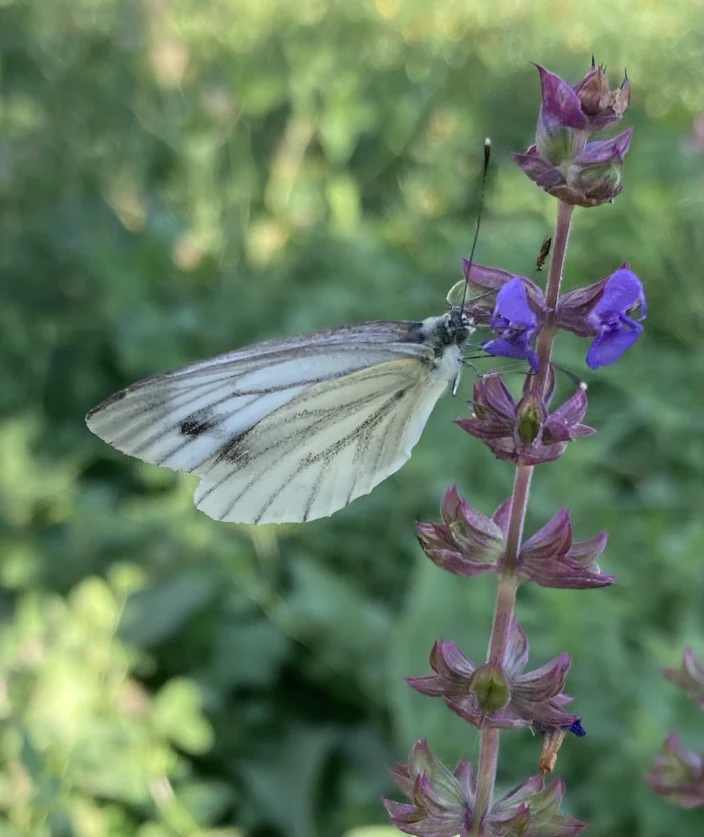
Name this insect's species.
Pieris napi
